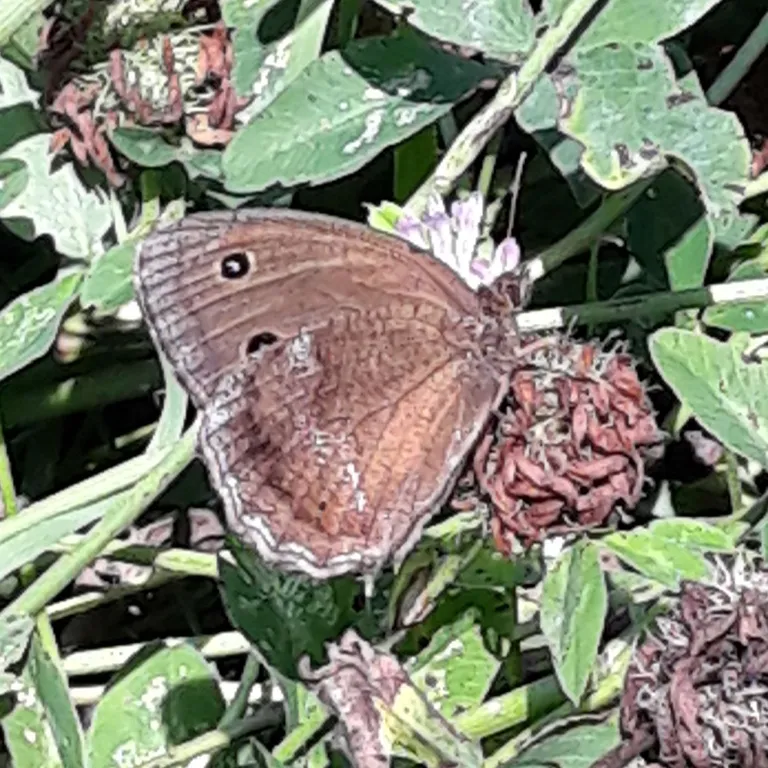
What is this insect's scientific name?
Minois dryas
